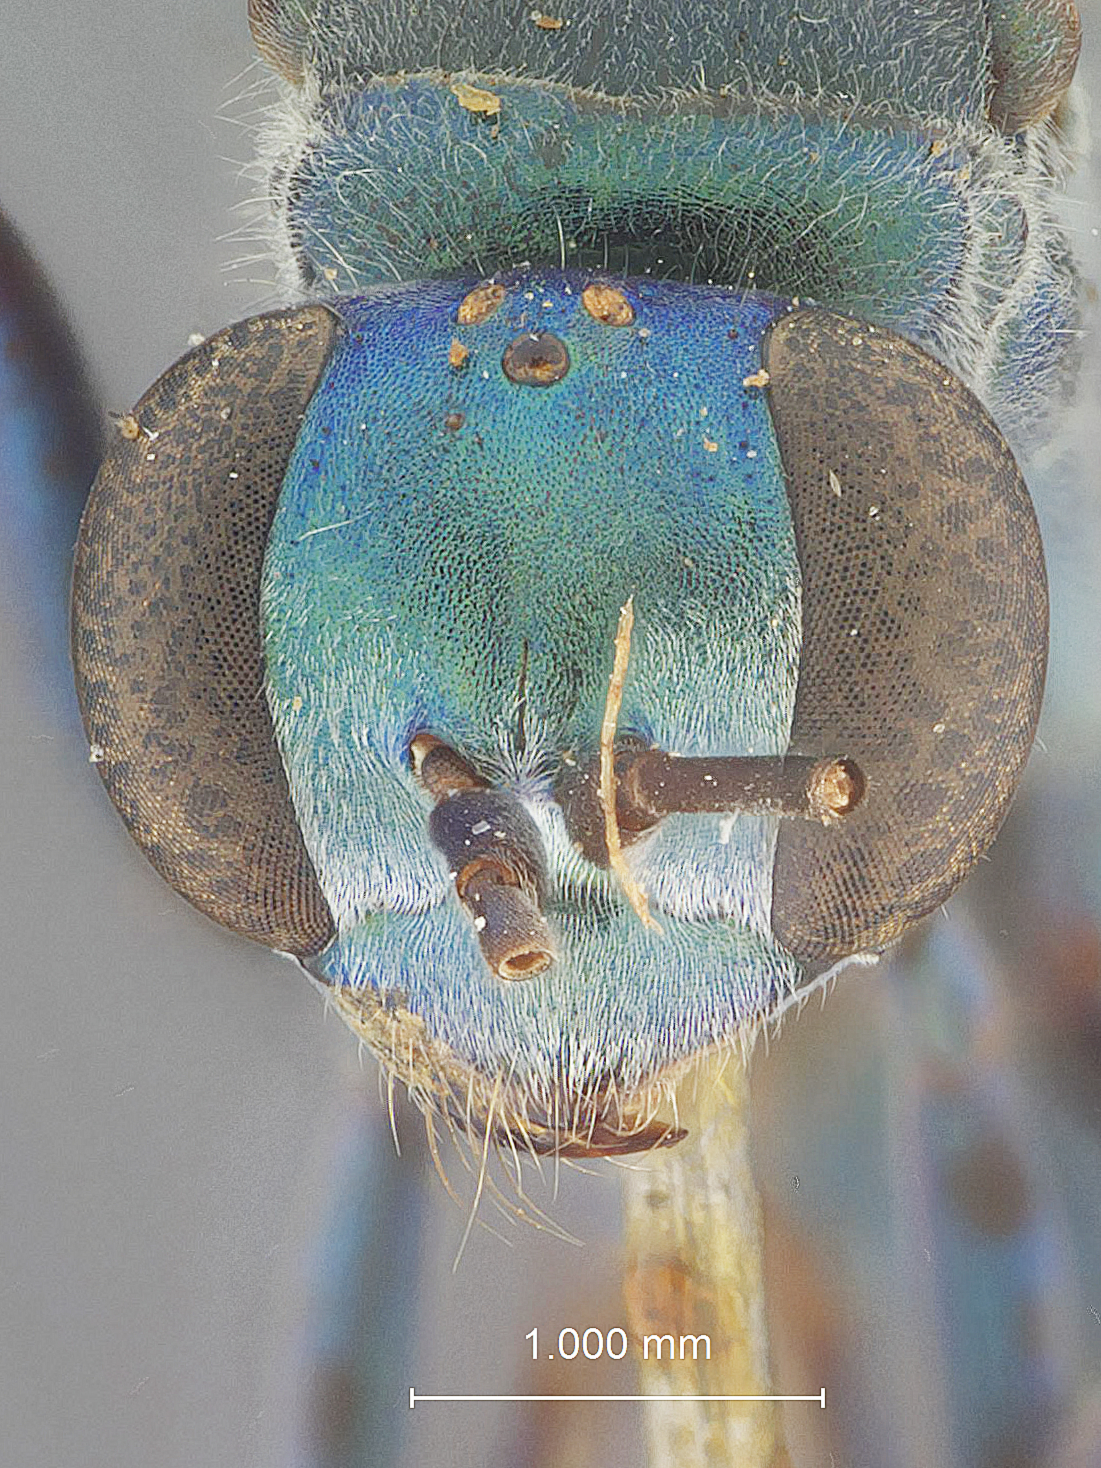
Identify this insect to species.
Calagenia chloranthe
